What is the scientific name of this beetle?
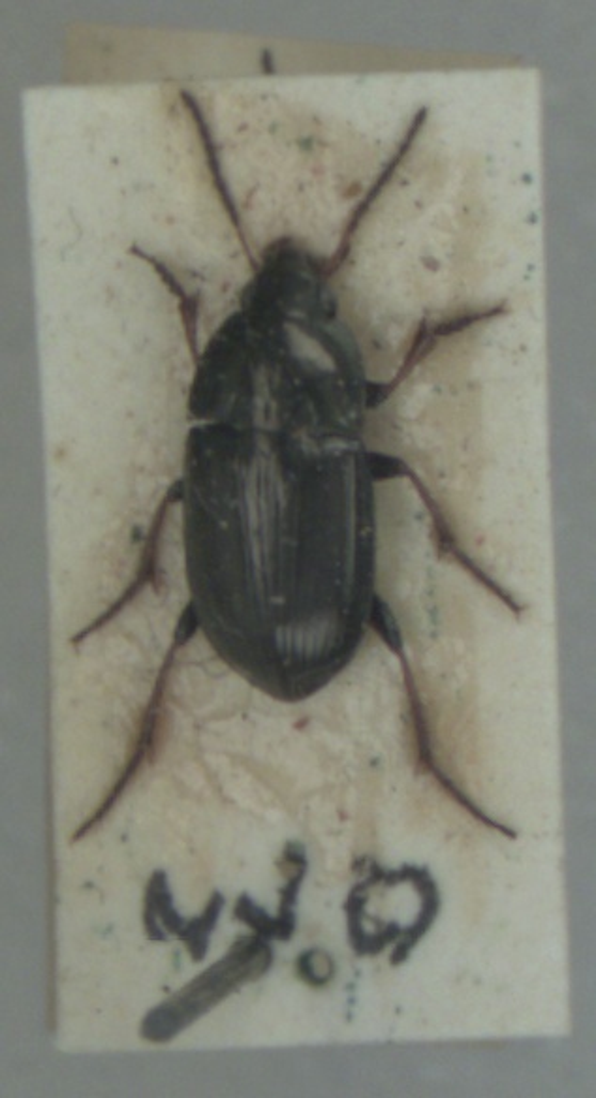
Amara plebeja
